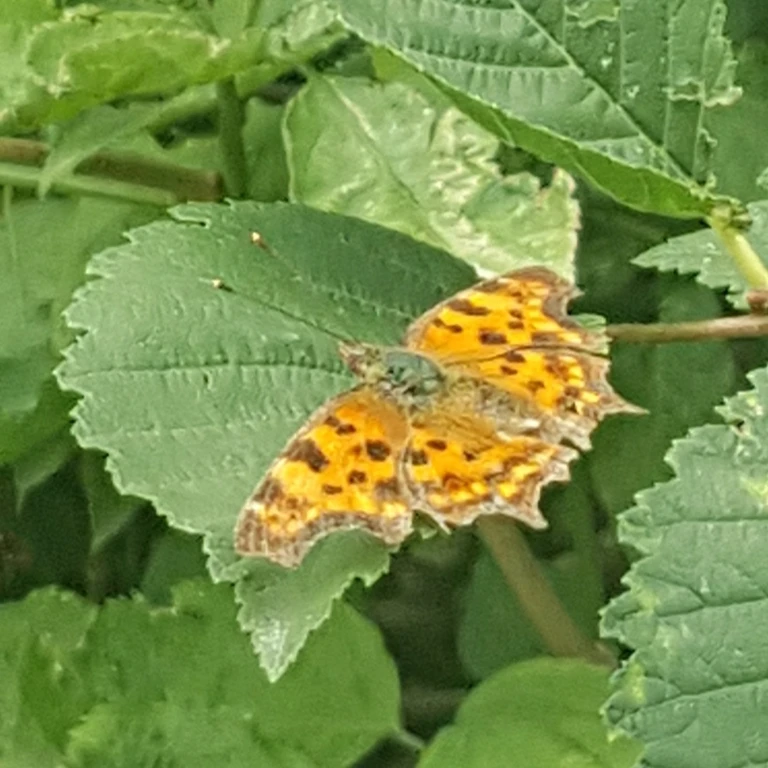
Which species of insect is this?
Polygonia c-album
